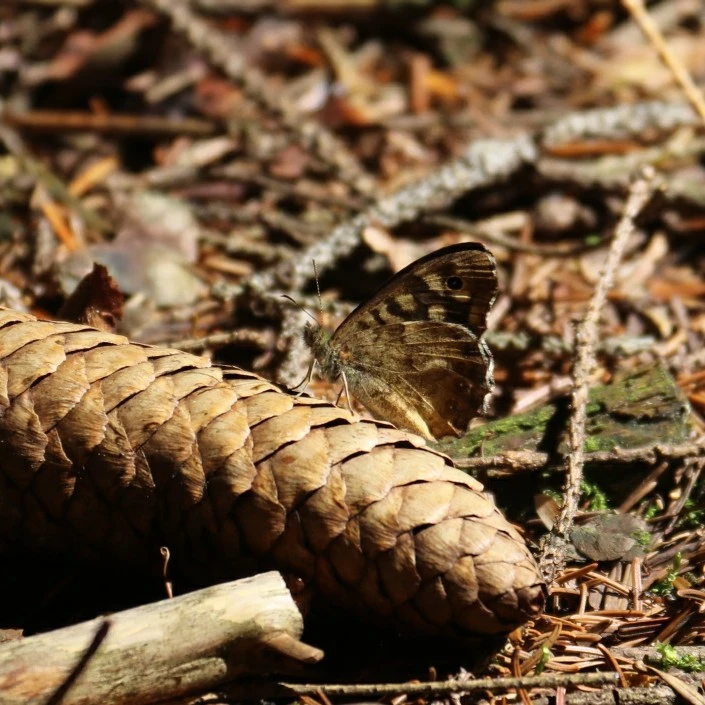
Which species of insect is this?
Pararge aegeria
